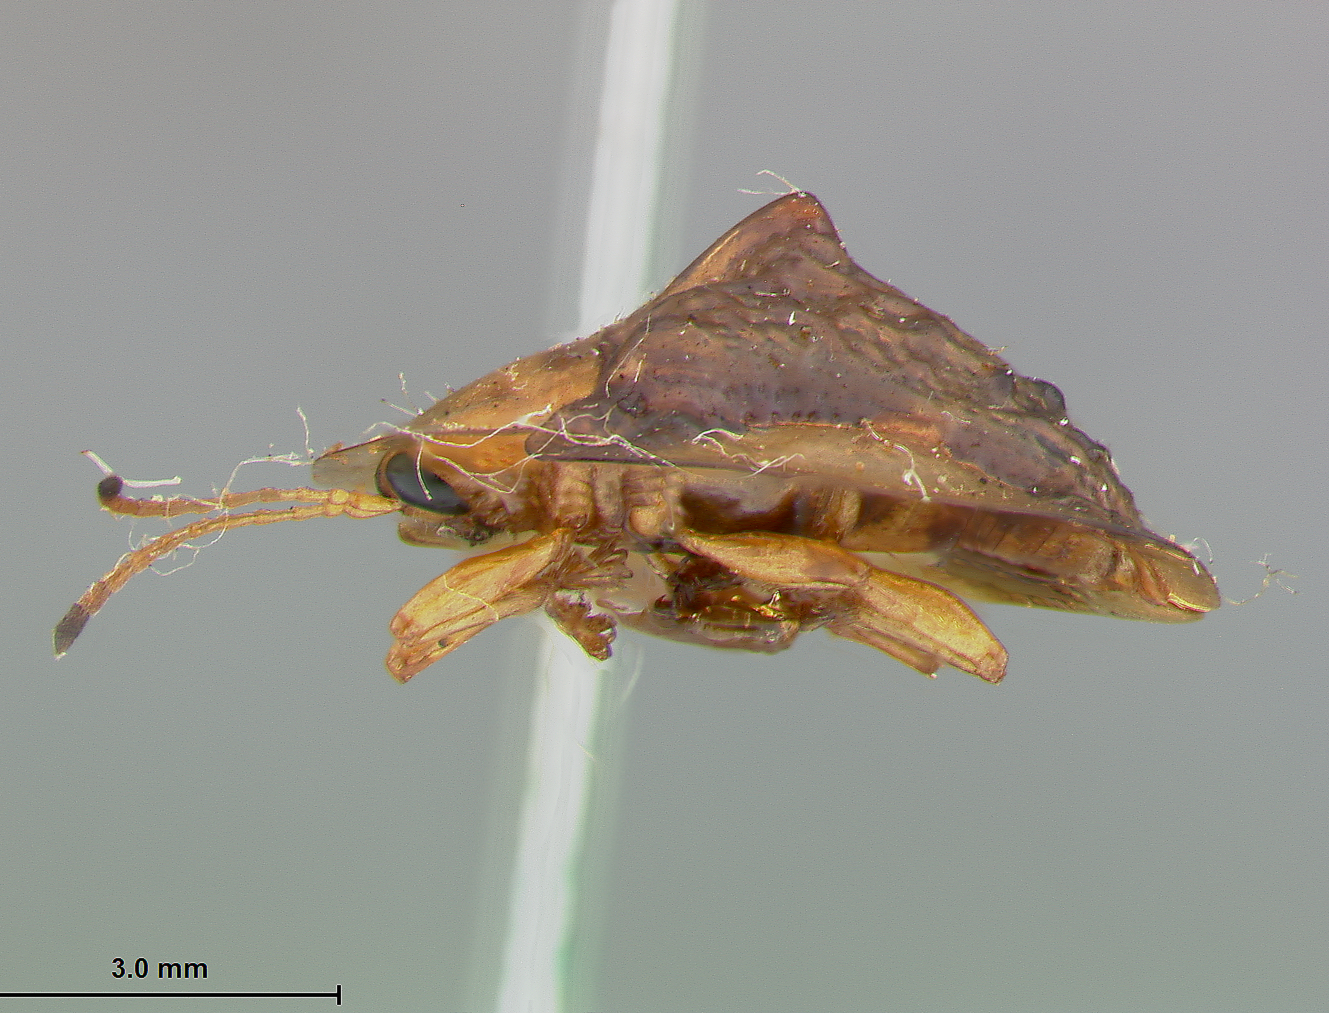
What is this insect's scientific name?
Deloyala clavata
